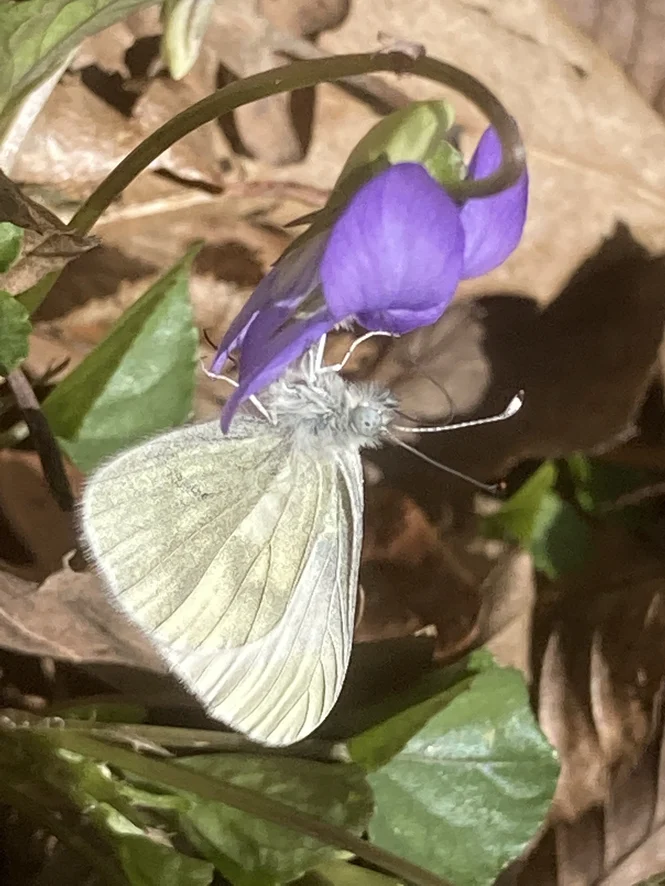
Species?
Leptidea sinapis/juvernica
